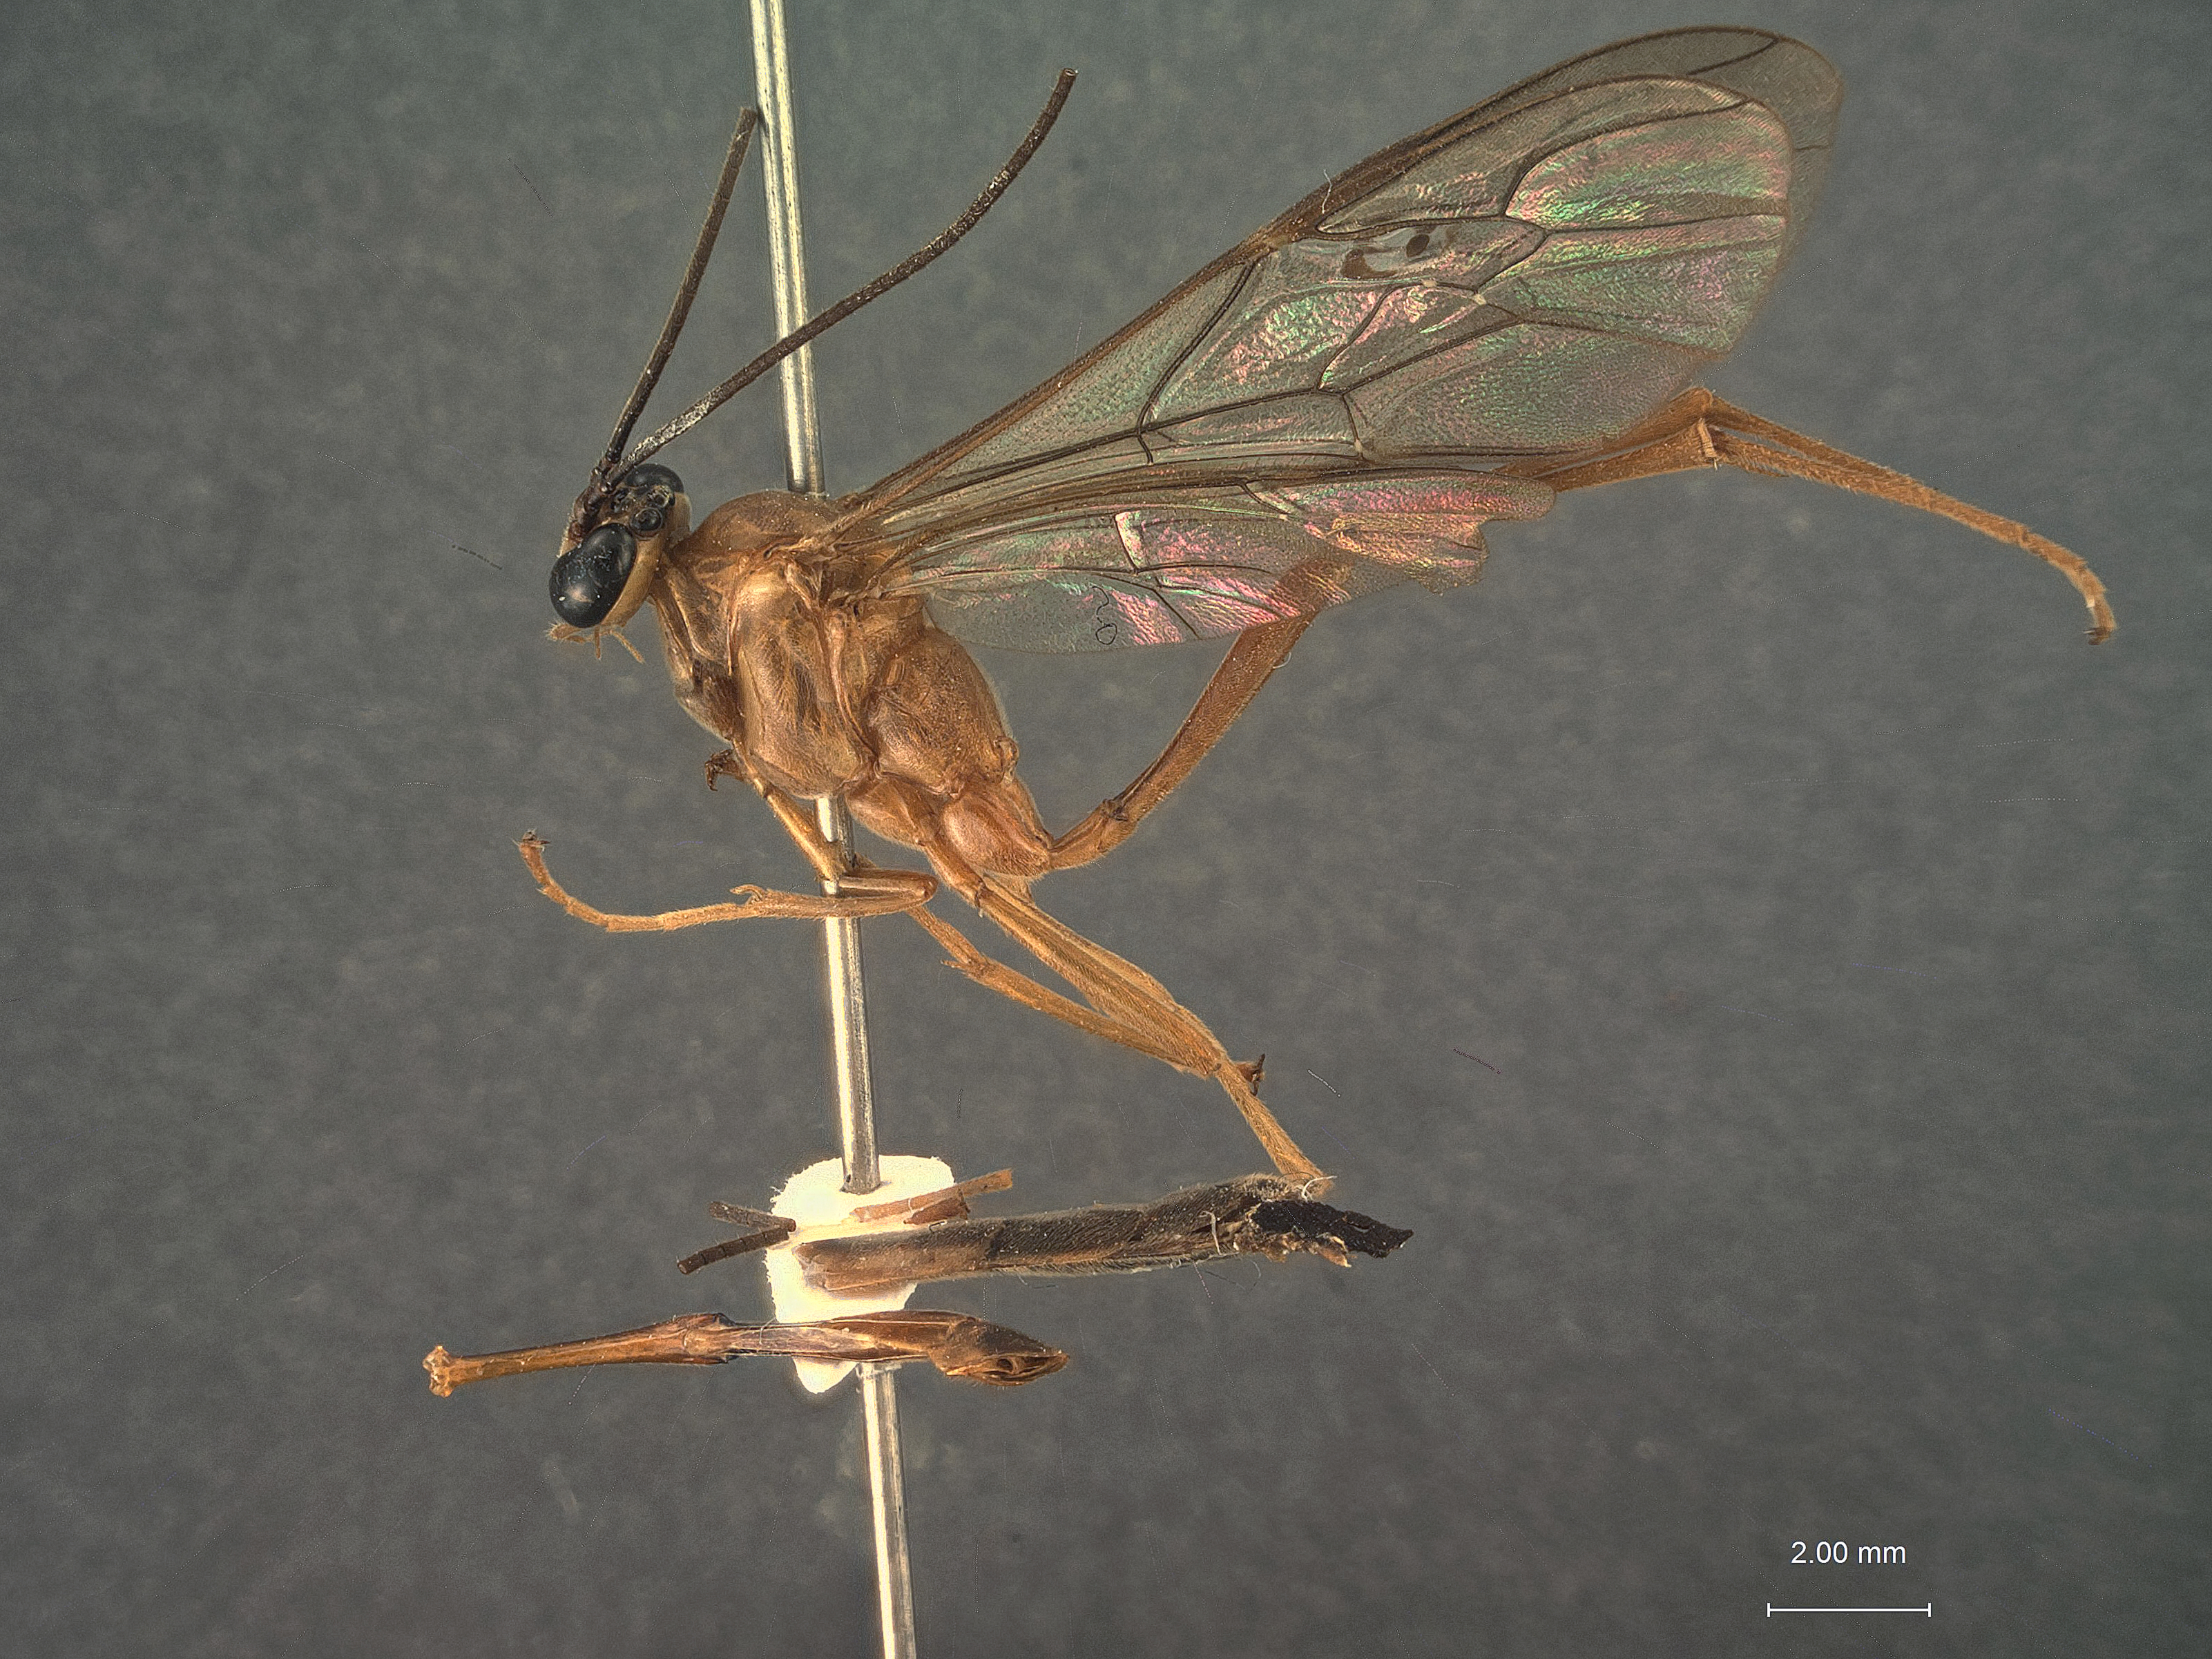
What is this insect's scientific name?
Enicospilus duckworthi
